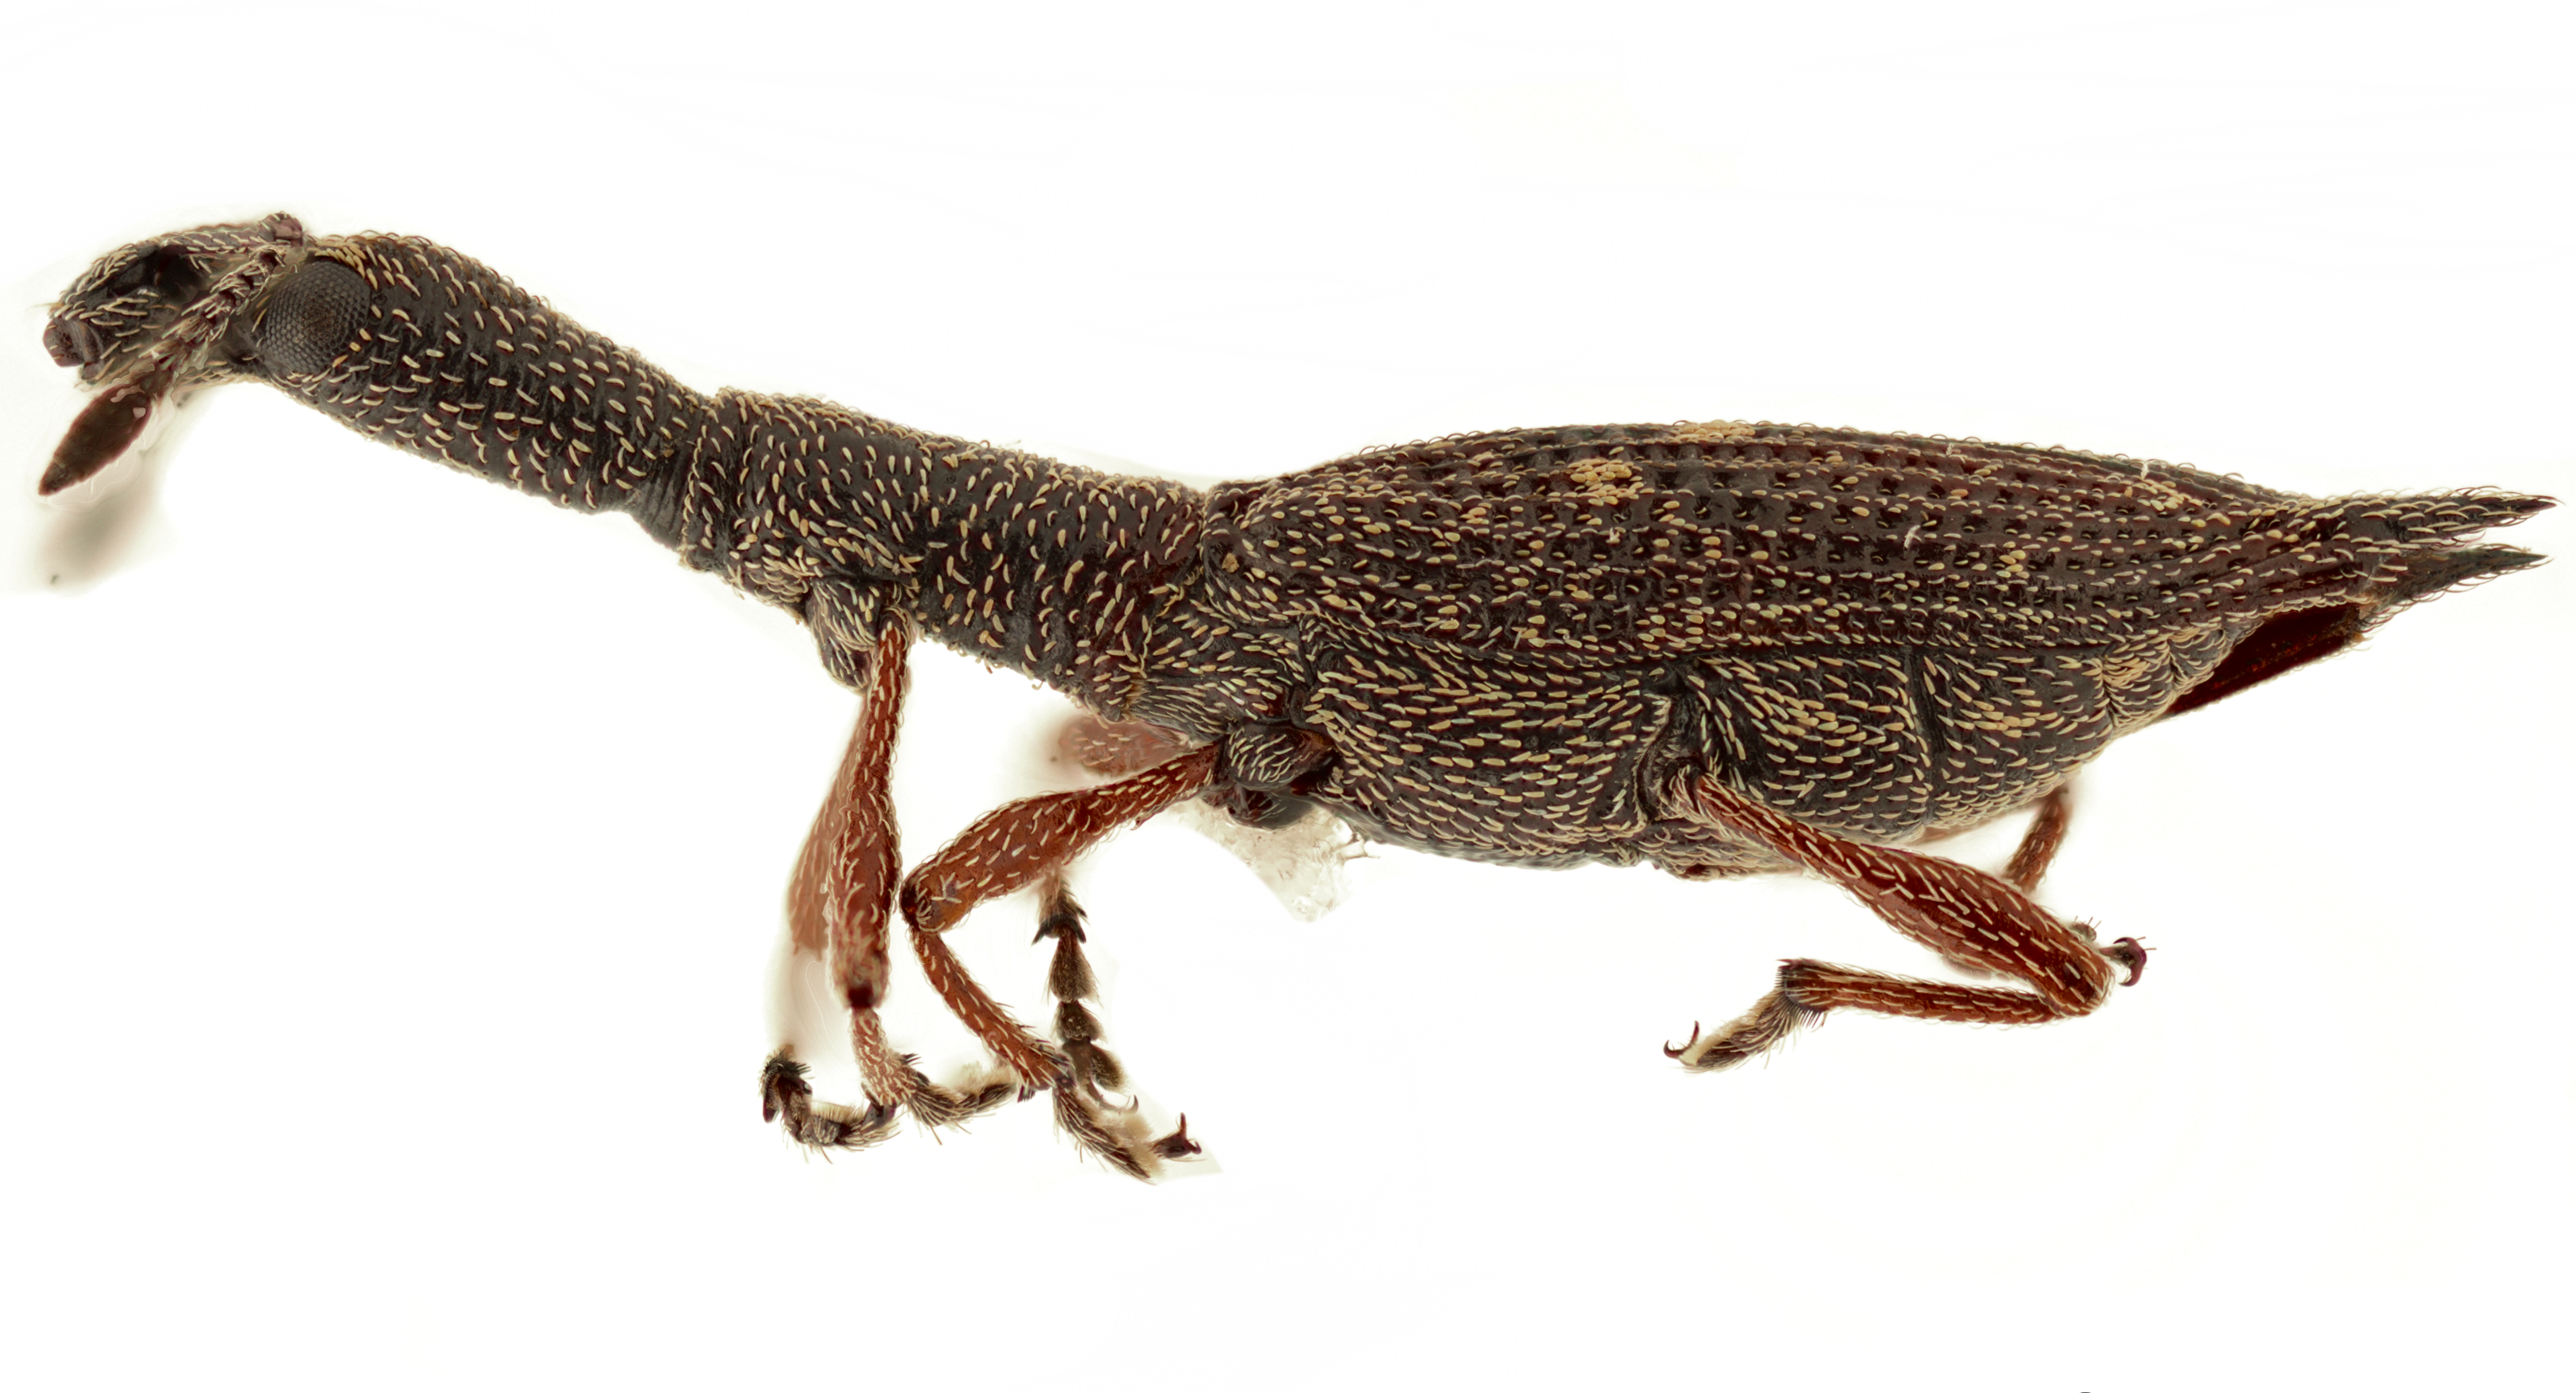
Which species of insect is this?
Rhadinosomus acuminatus
